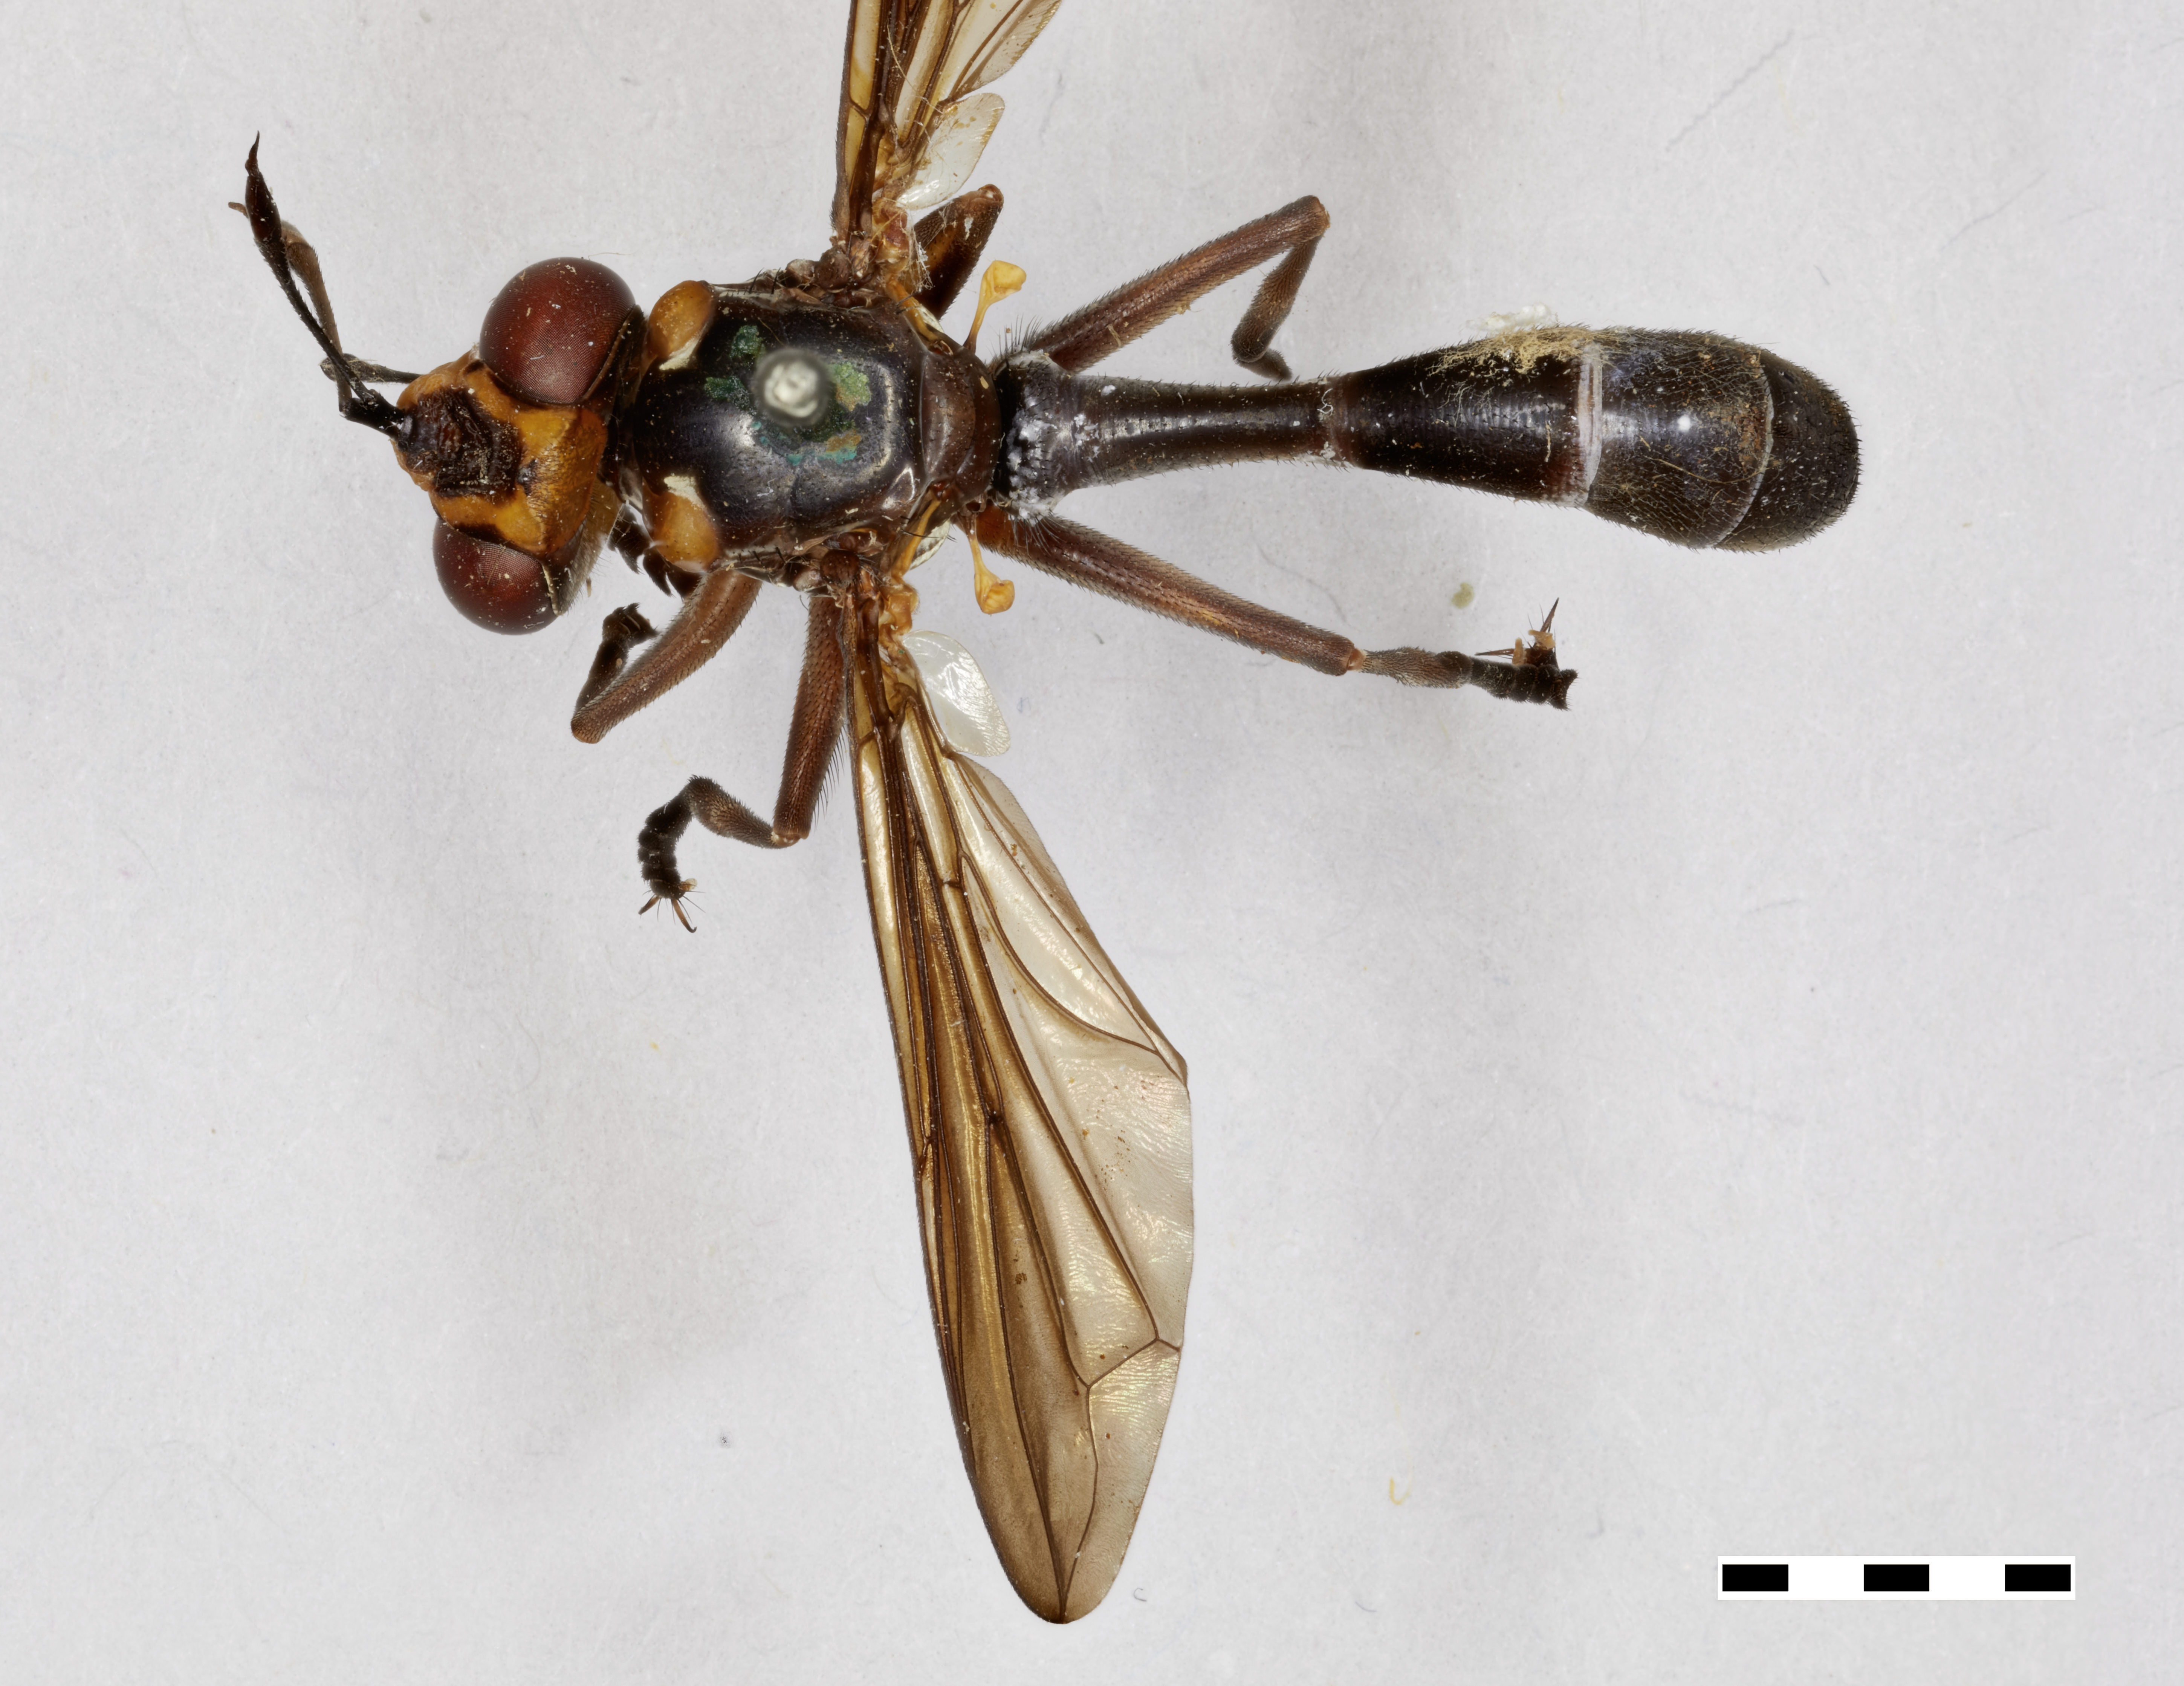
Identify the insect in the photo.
Conops philippinensis
